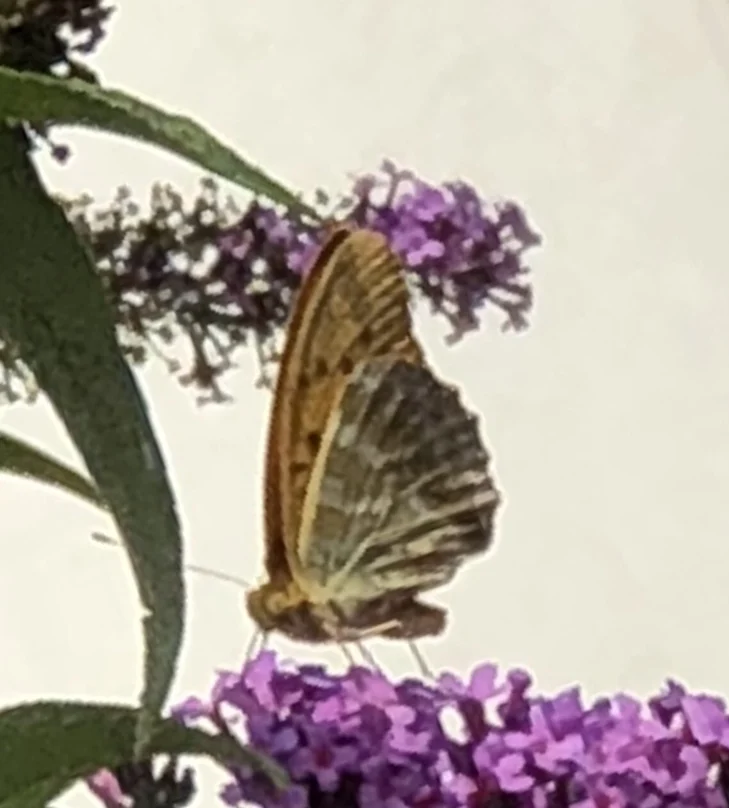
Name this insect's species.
Argynnis paphia
